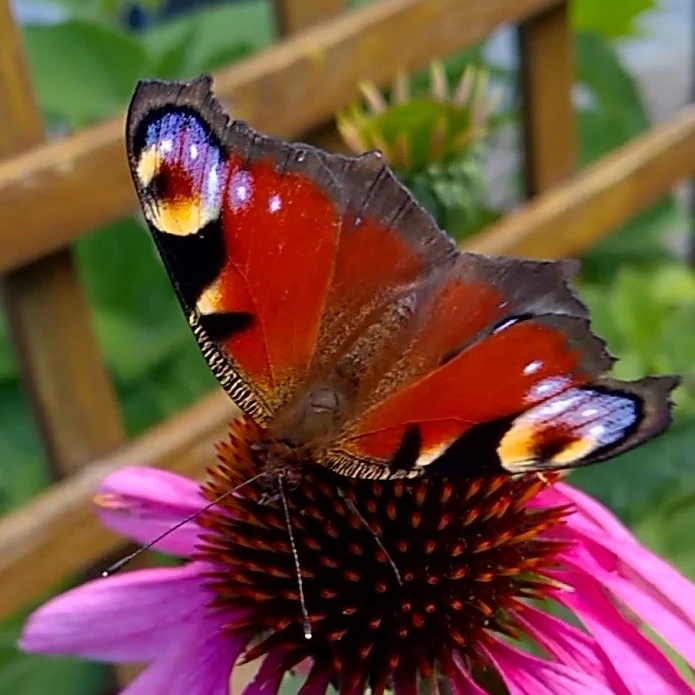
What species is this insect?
Aglais io
